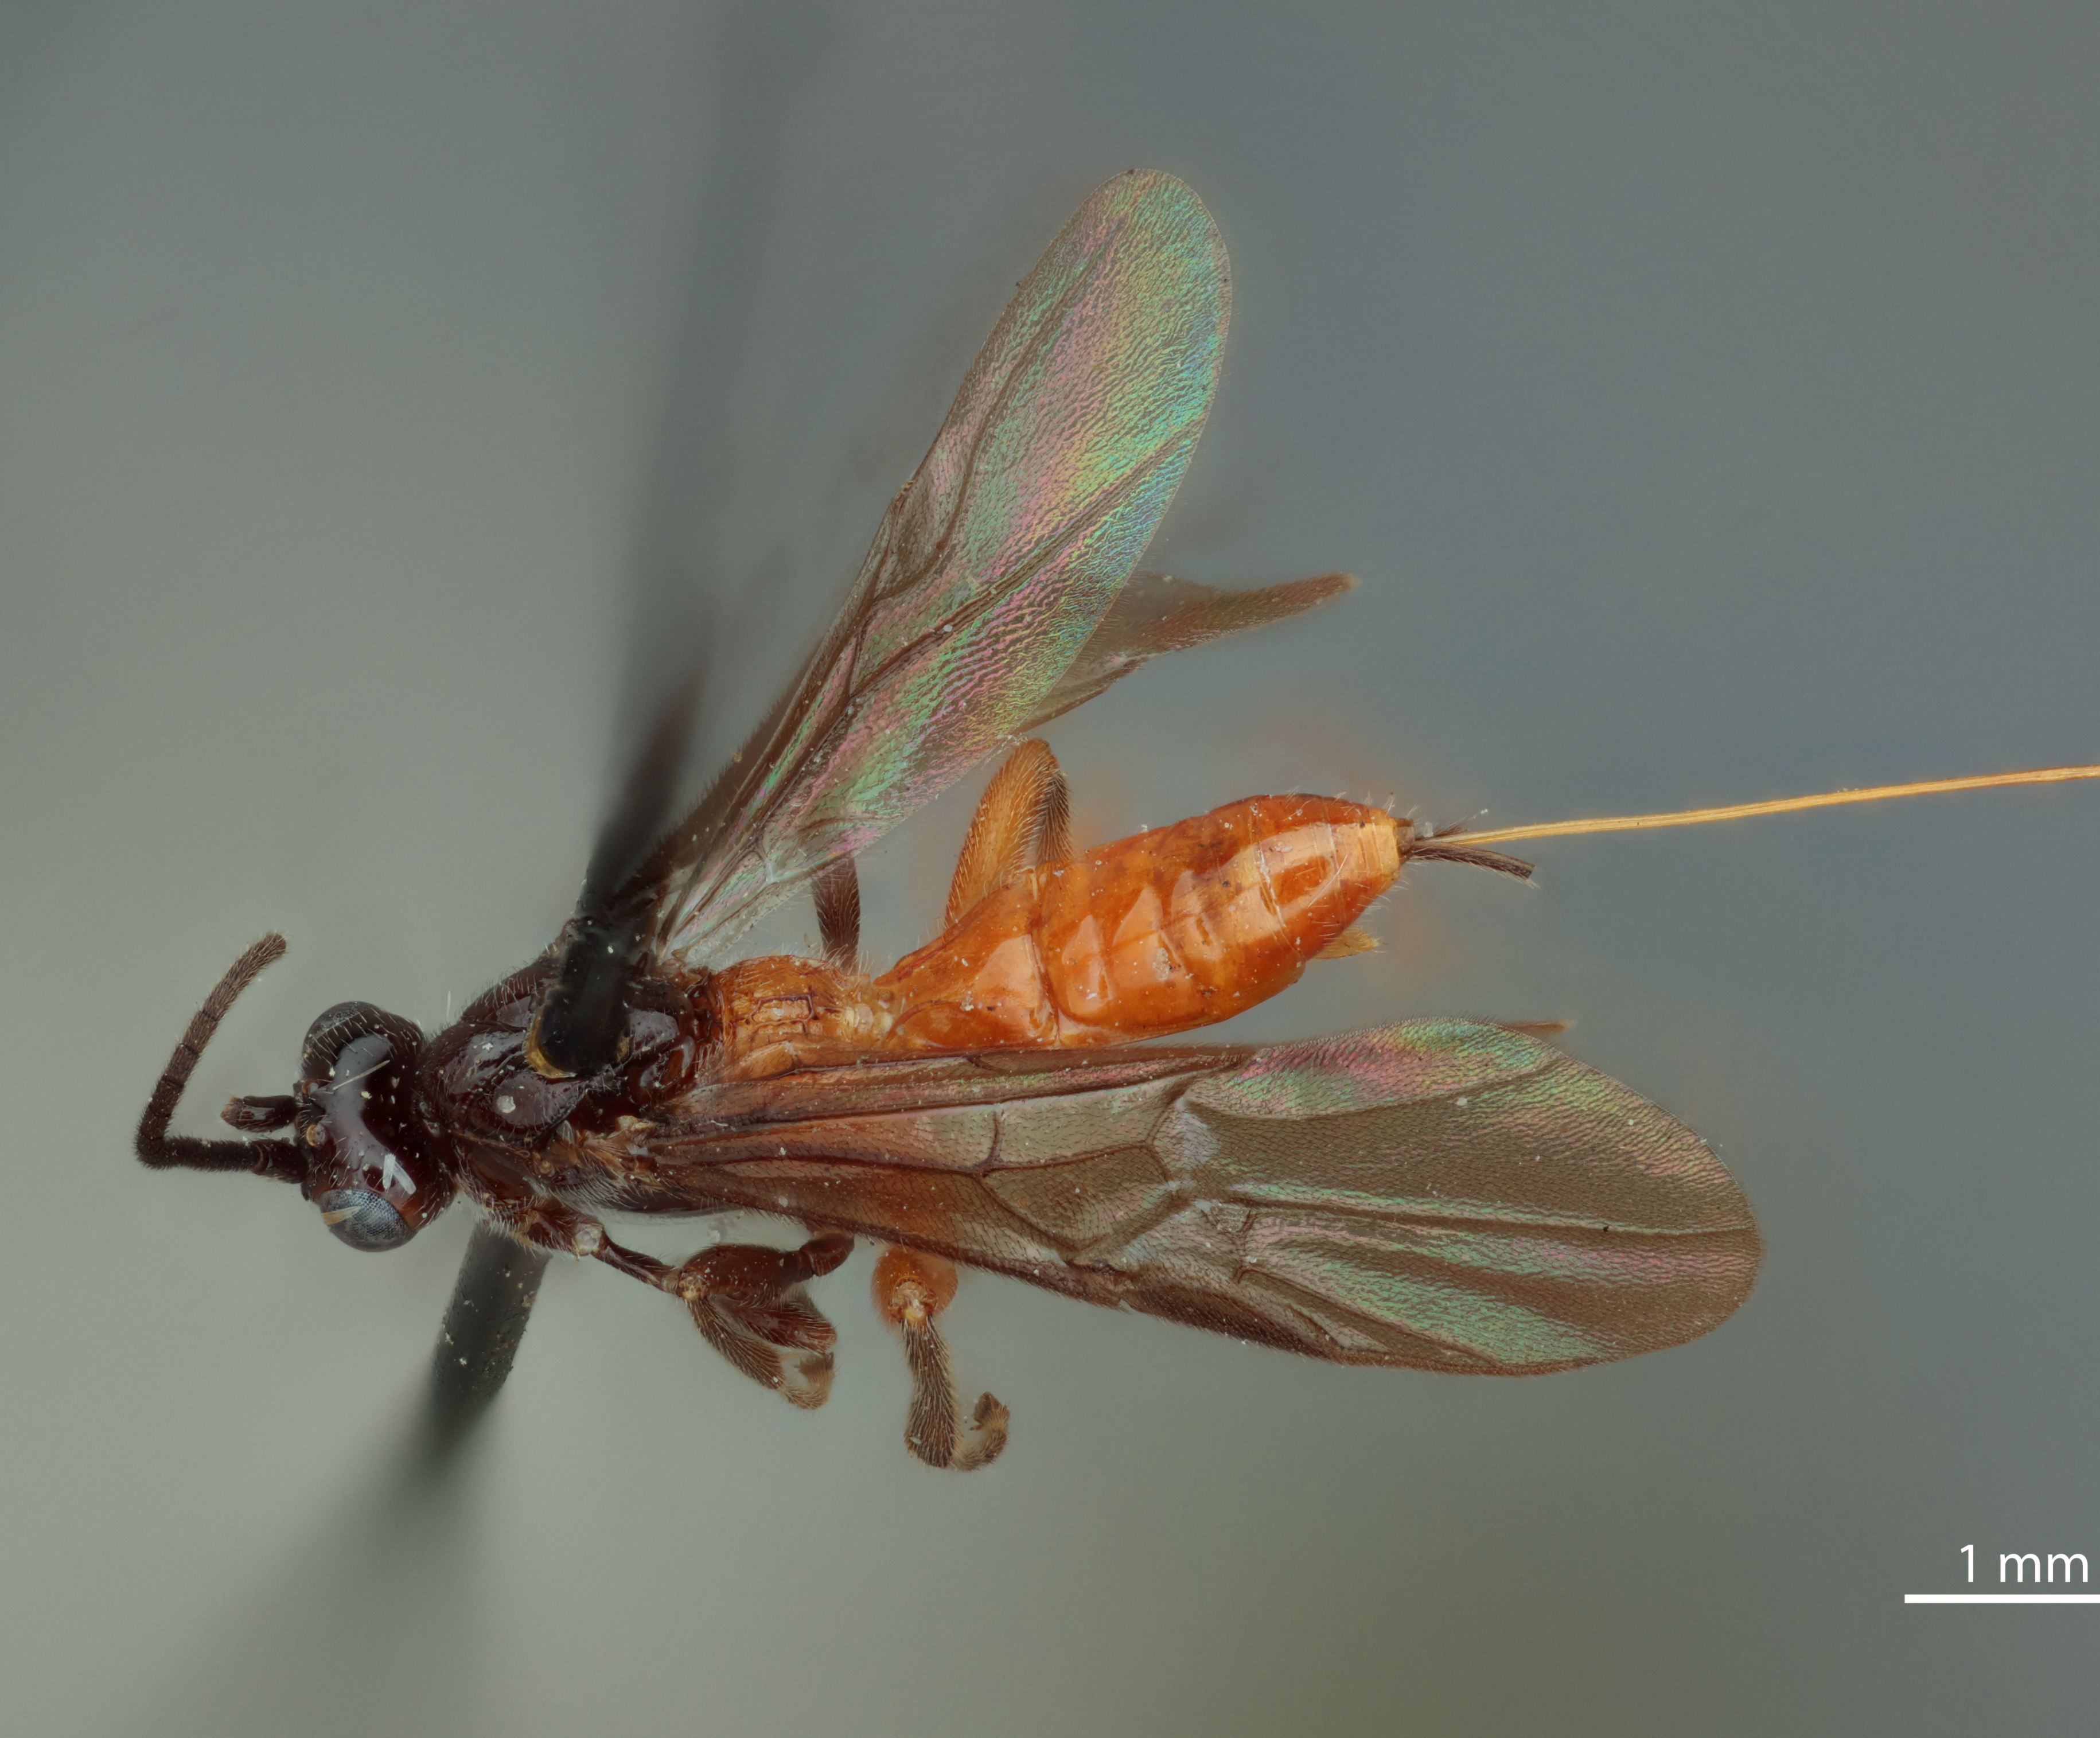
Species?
Bassus usitatus
